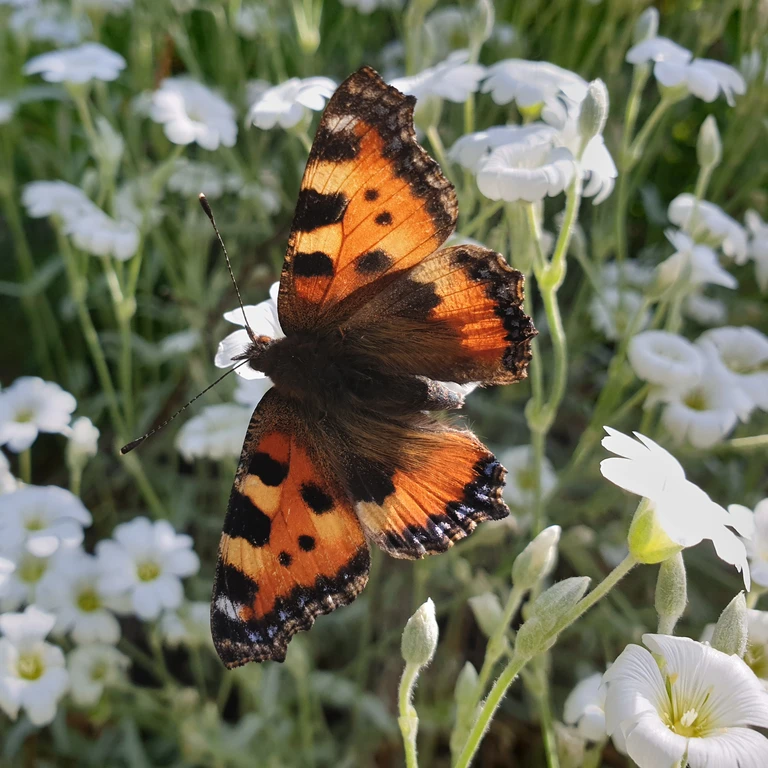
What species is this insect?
Aglais urticae
